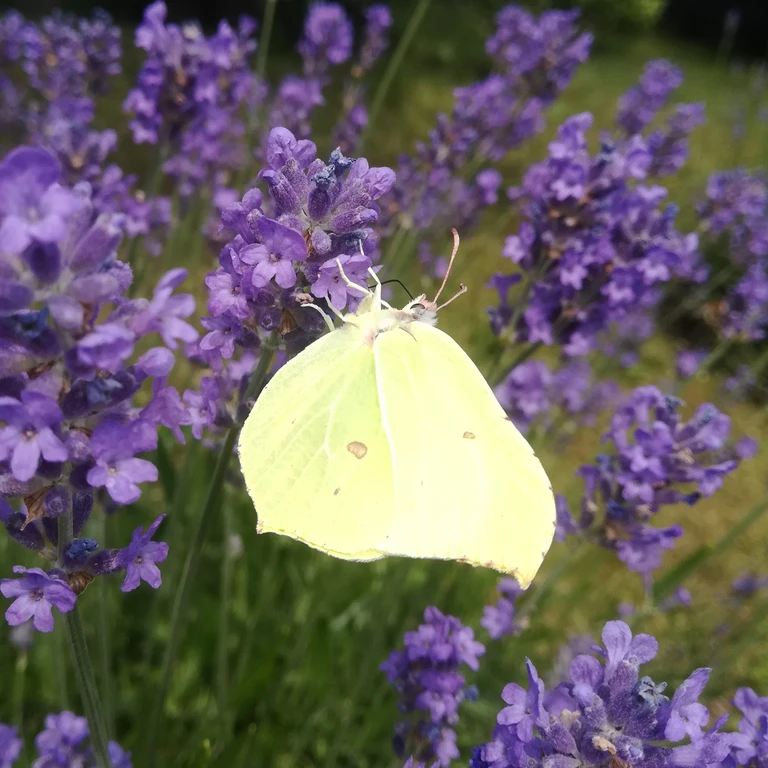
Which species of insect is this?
Gonepteryx rhamni
